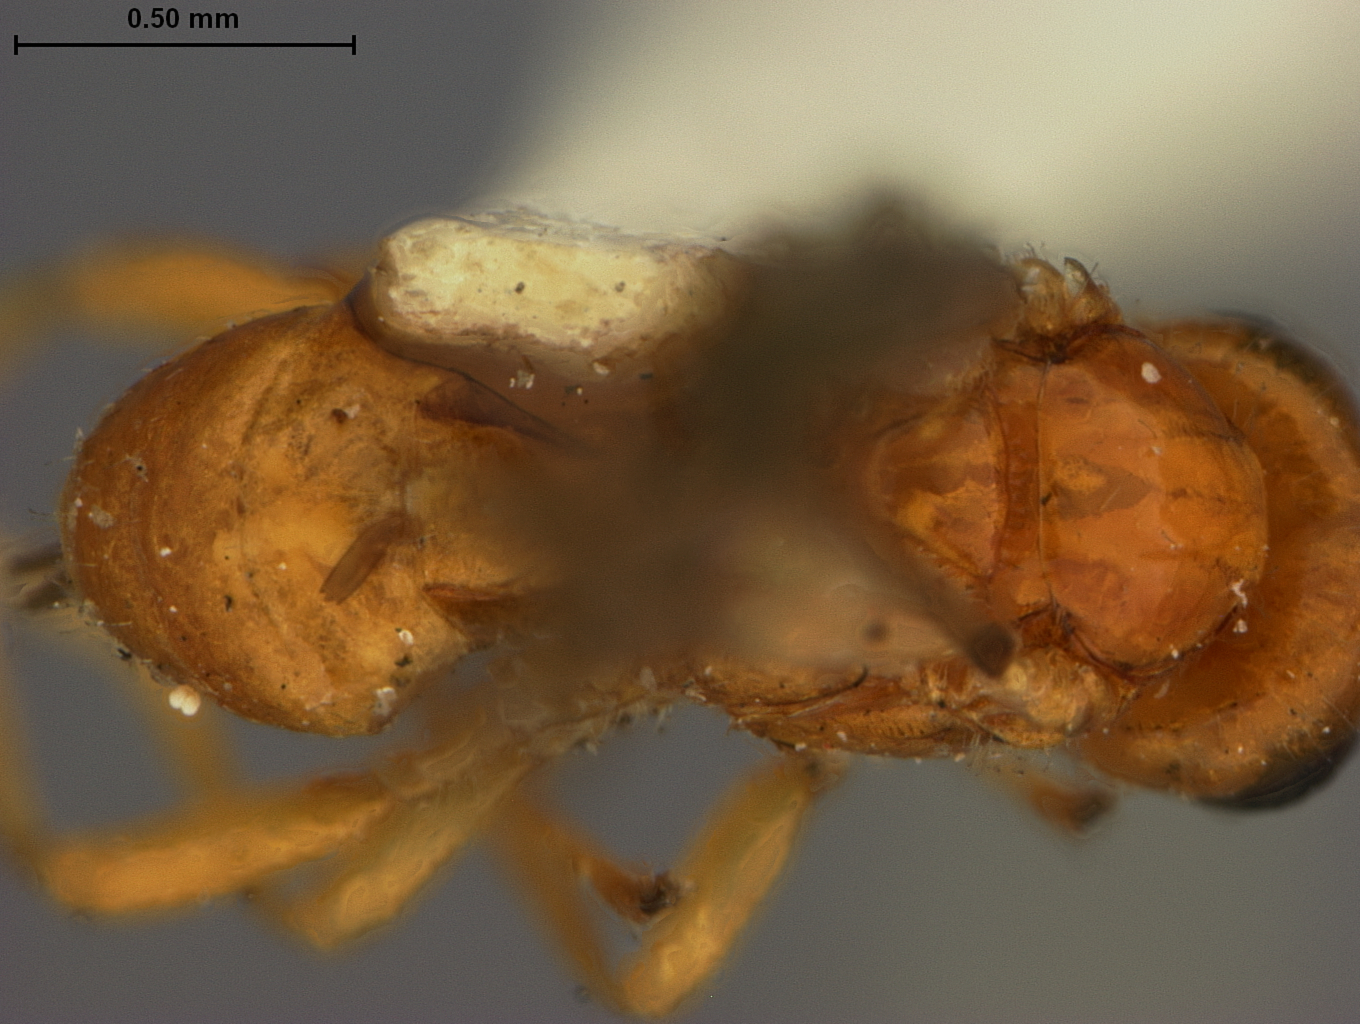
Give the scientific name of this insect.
Opiusn diastatae
